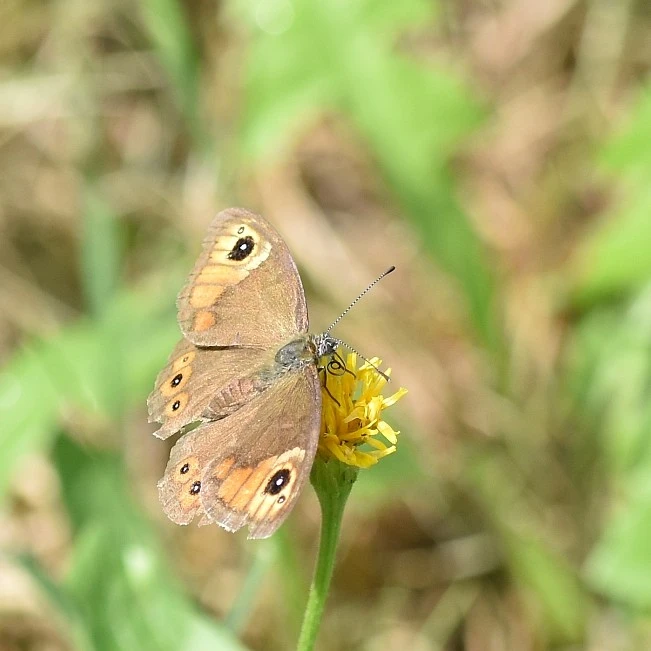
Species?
Lasiommata maera (also Pararge maera)
